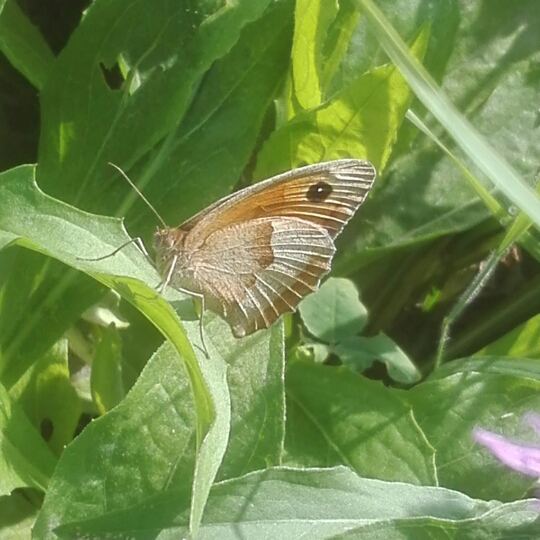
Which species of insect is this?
Maniola jurtina
